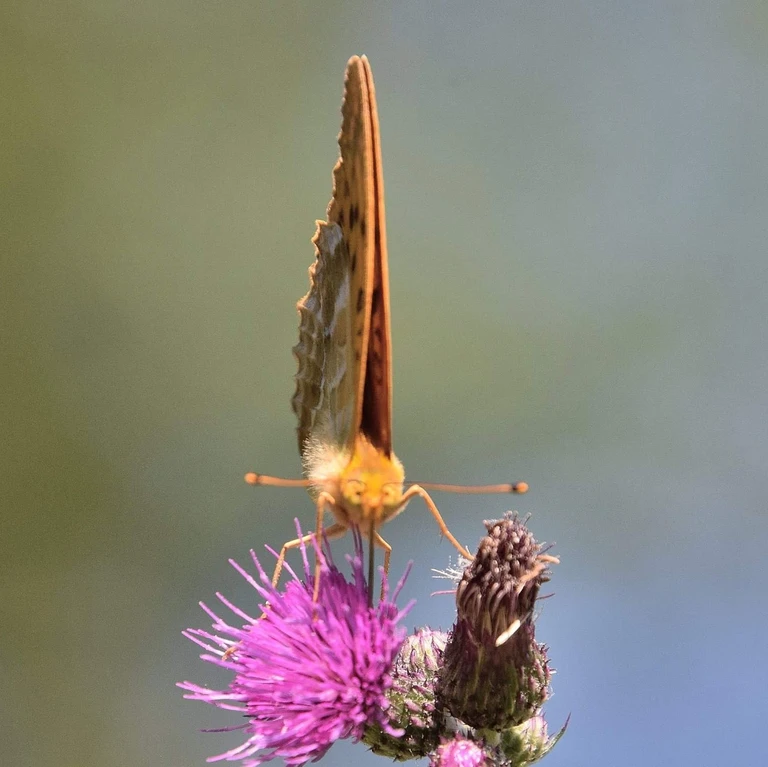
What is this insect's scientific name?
Argynnis paphia
